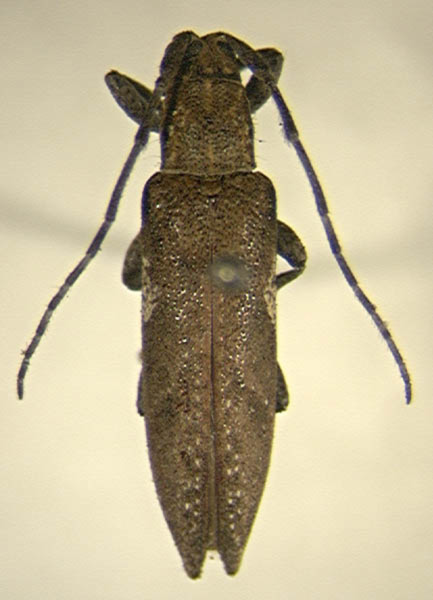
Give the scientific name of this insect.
Epopea orientalis
